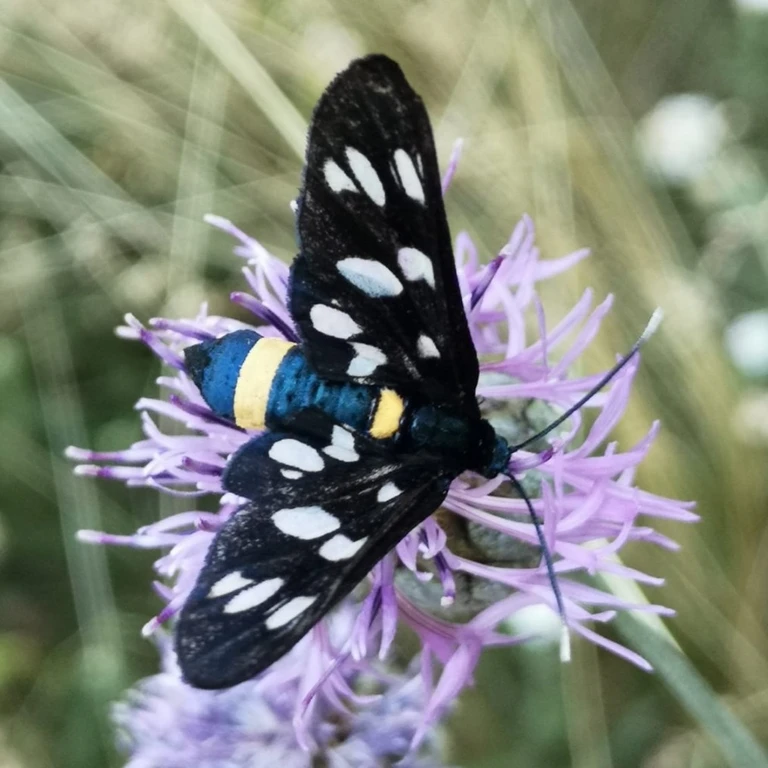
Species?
Amata phegea
